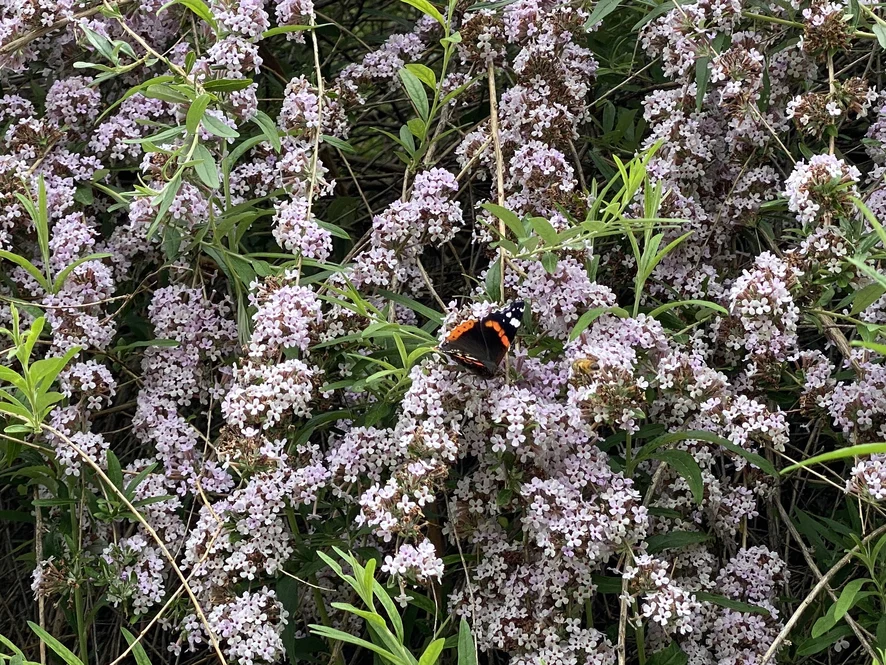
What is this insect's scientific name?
Vanessa atalanta
